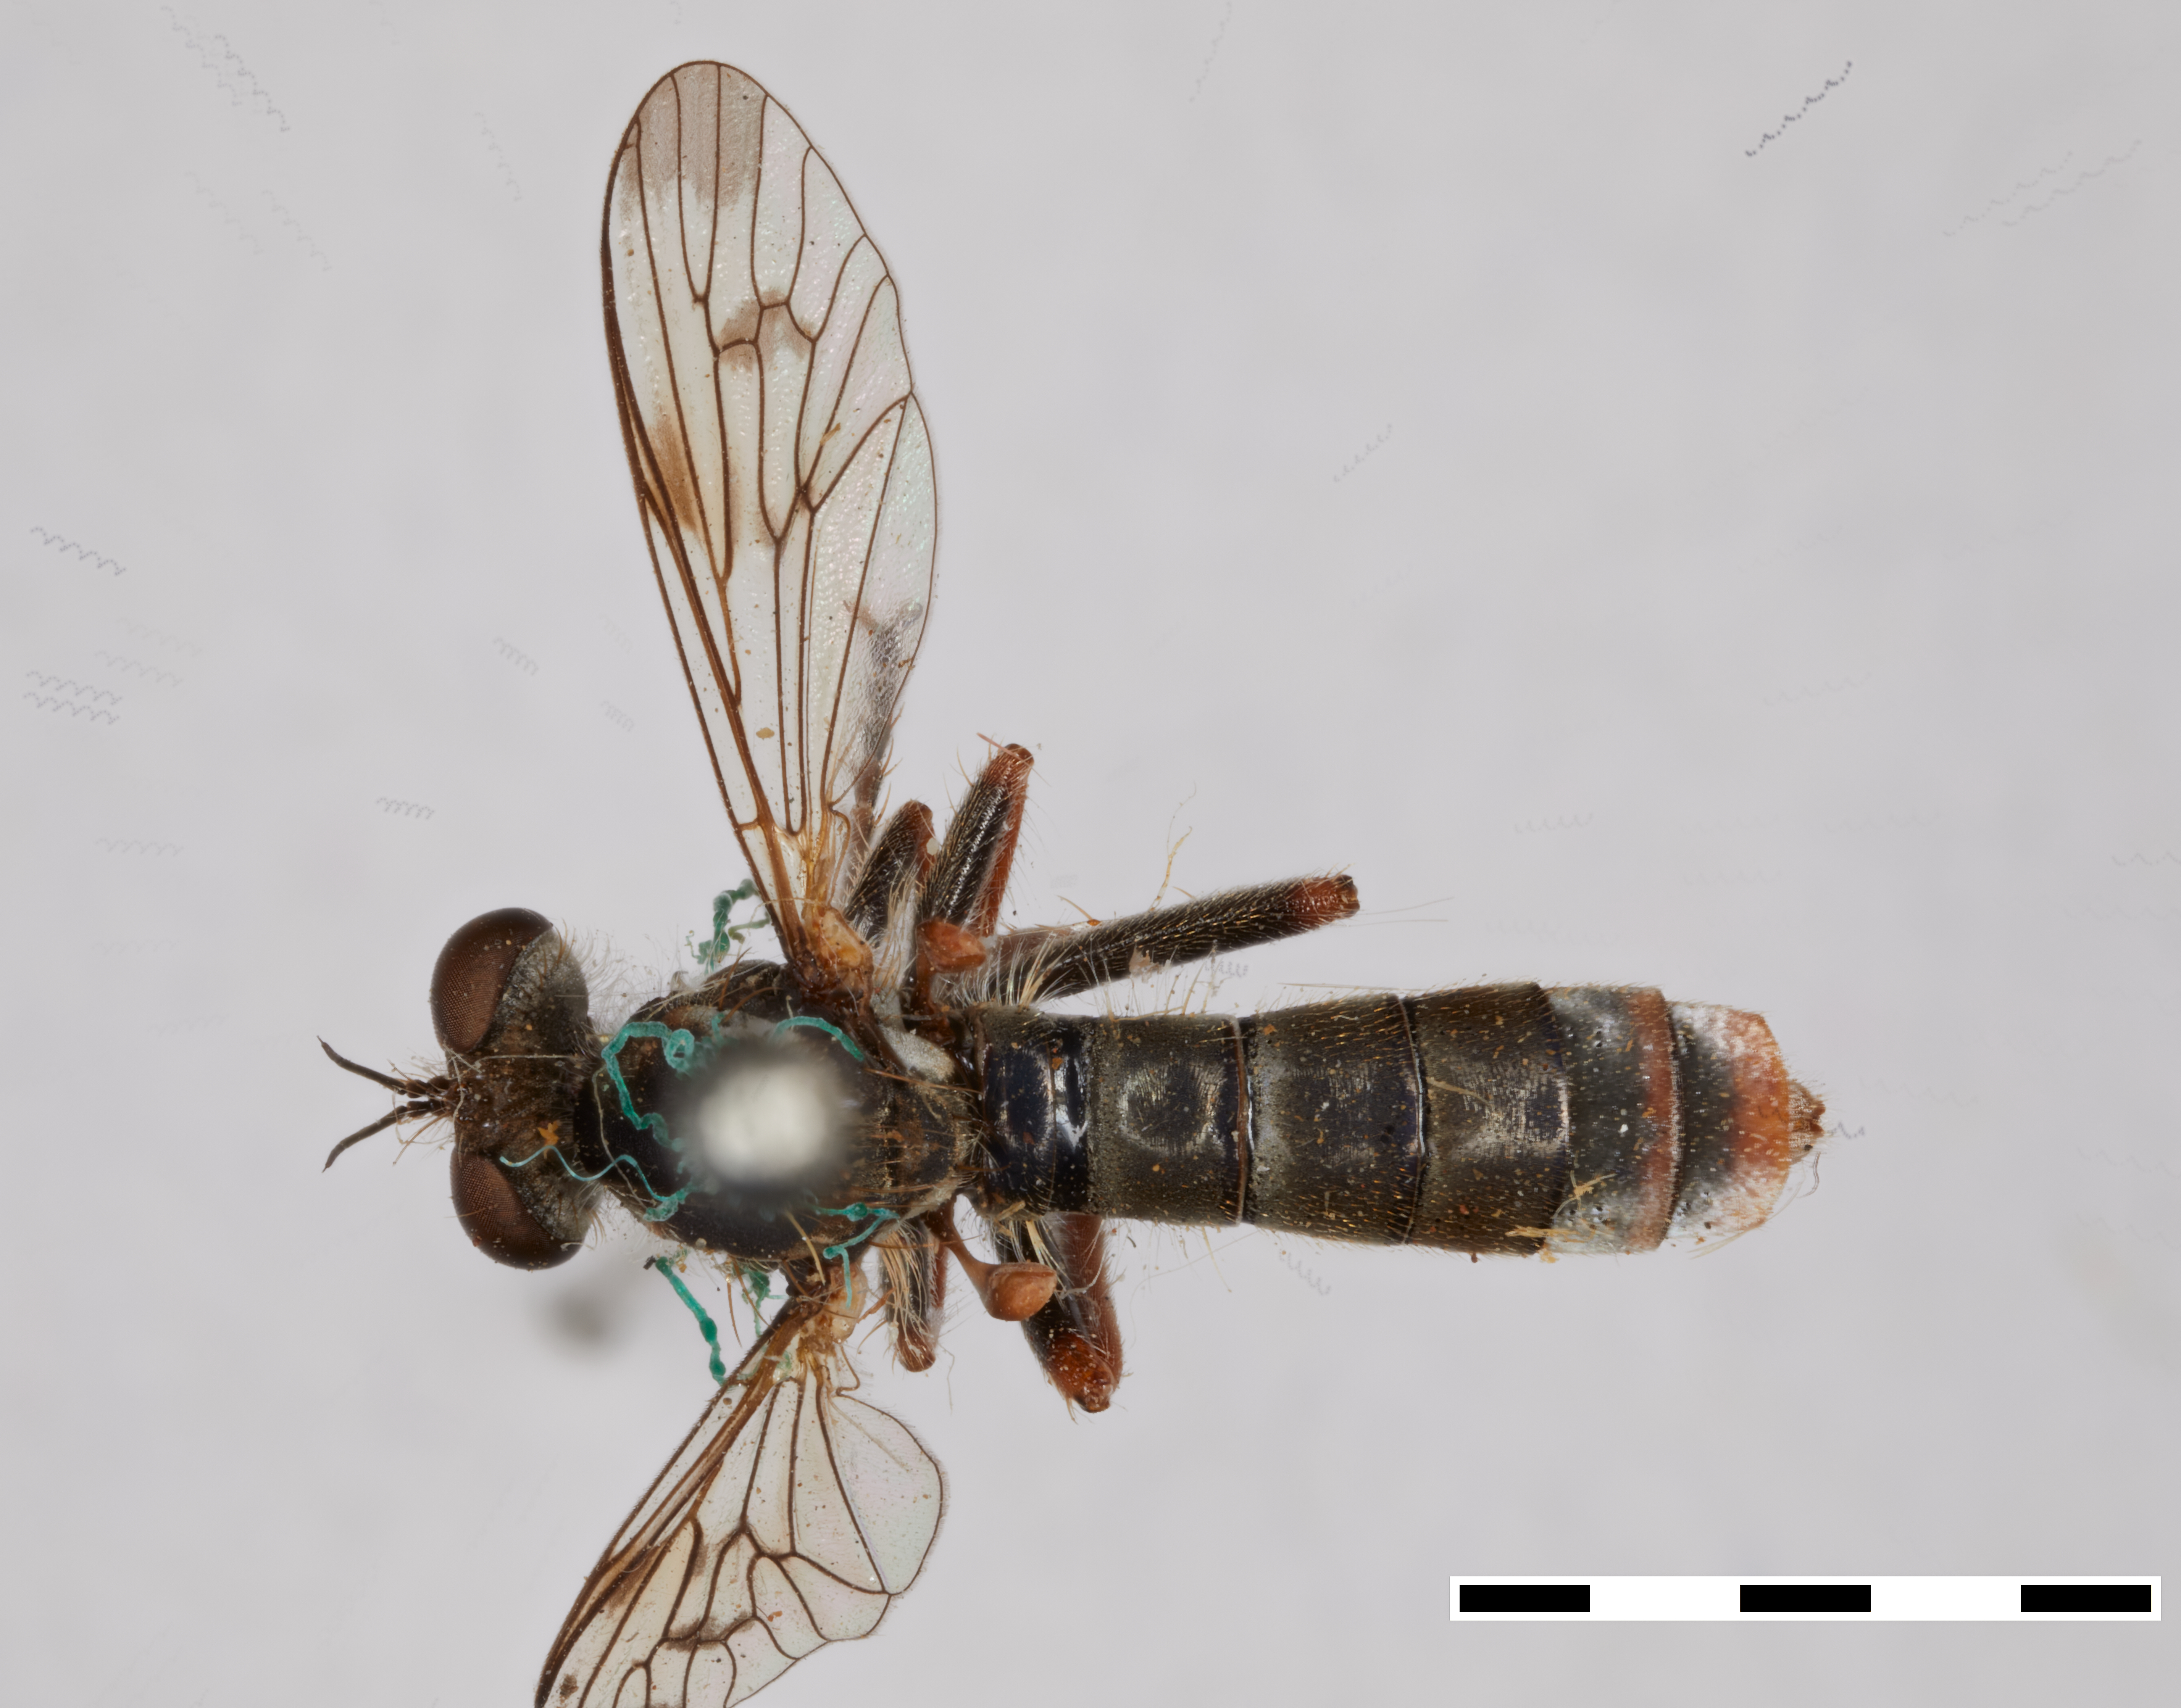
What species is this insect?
Nicocles argentatus
